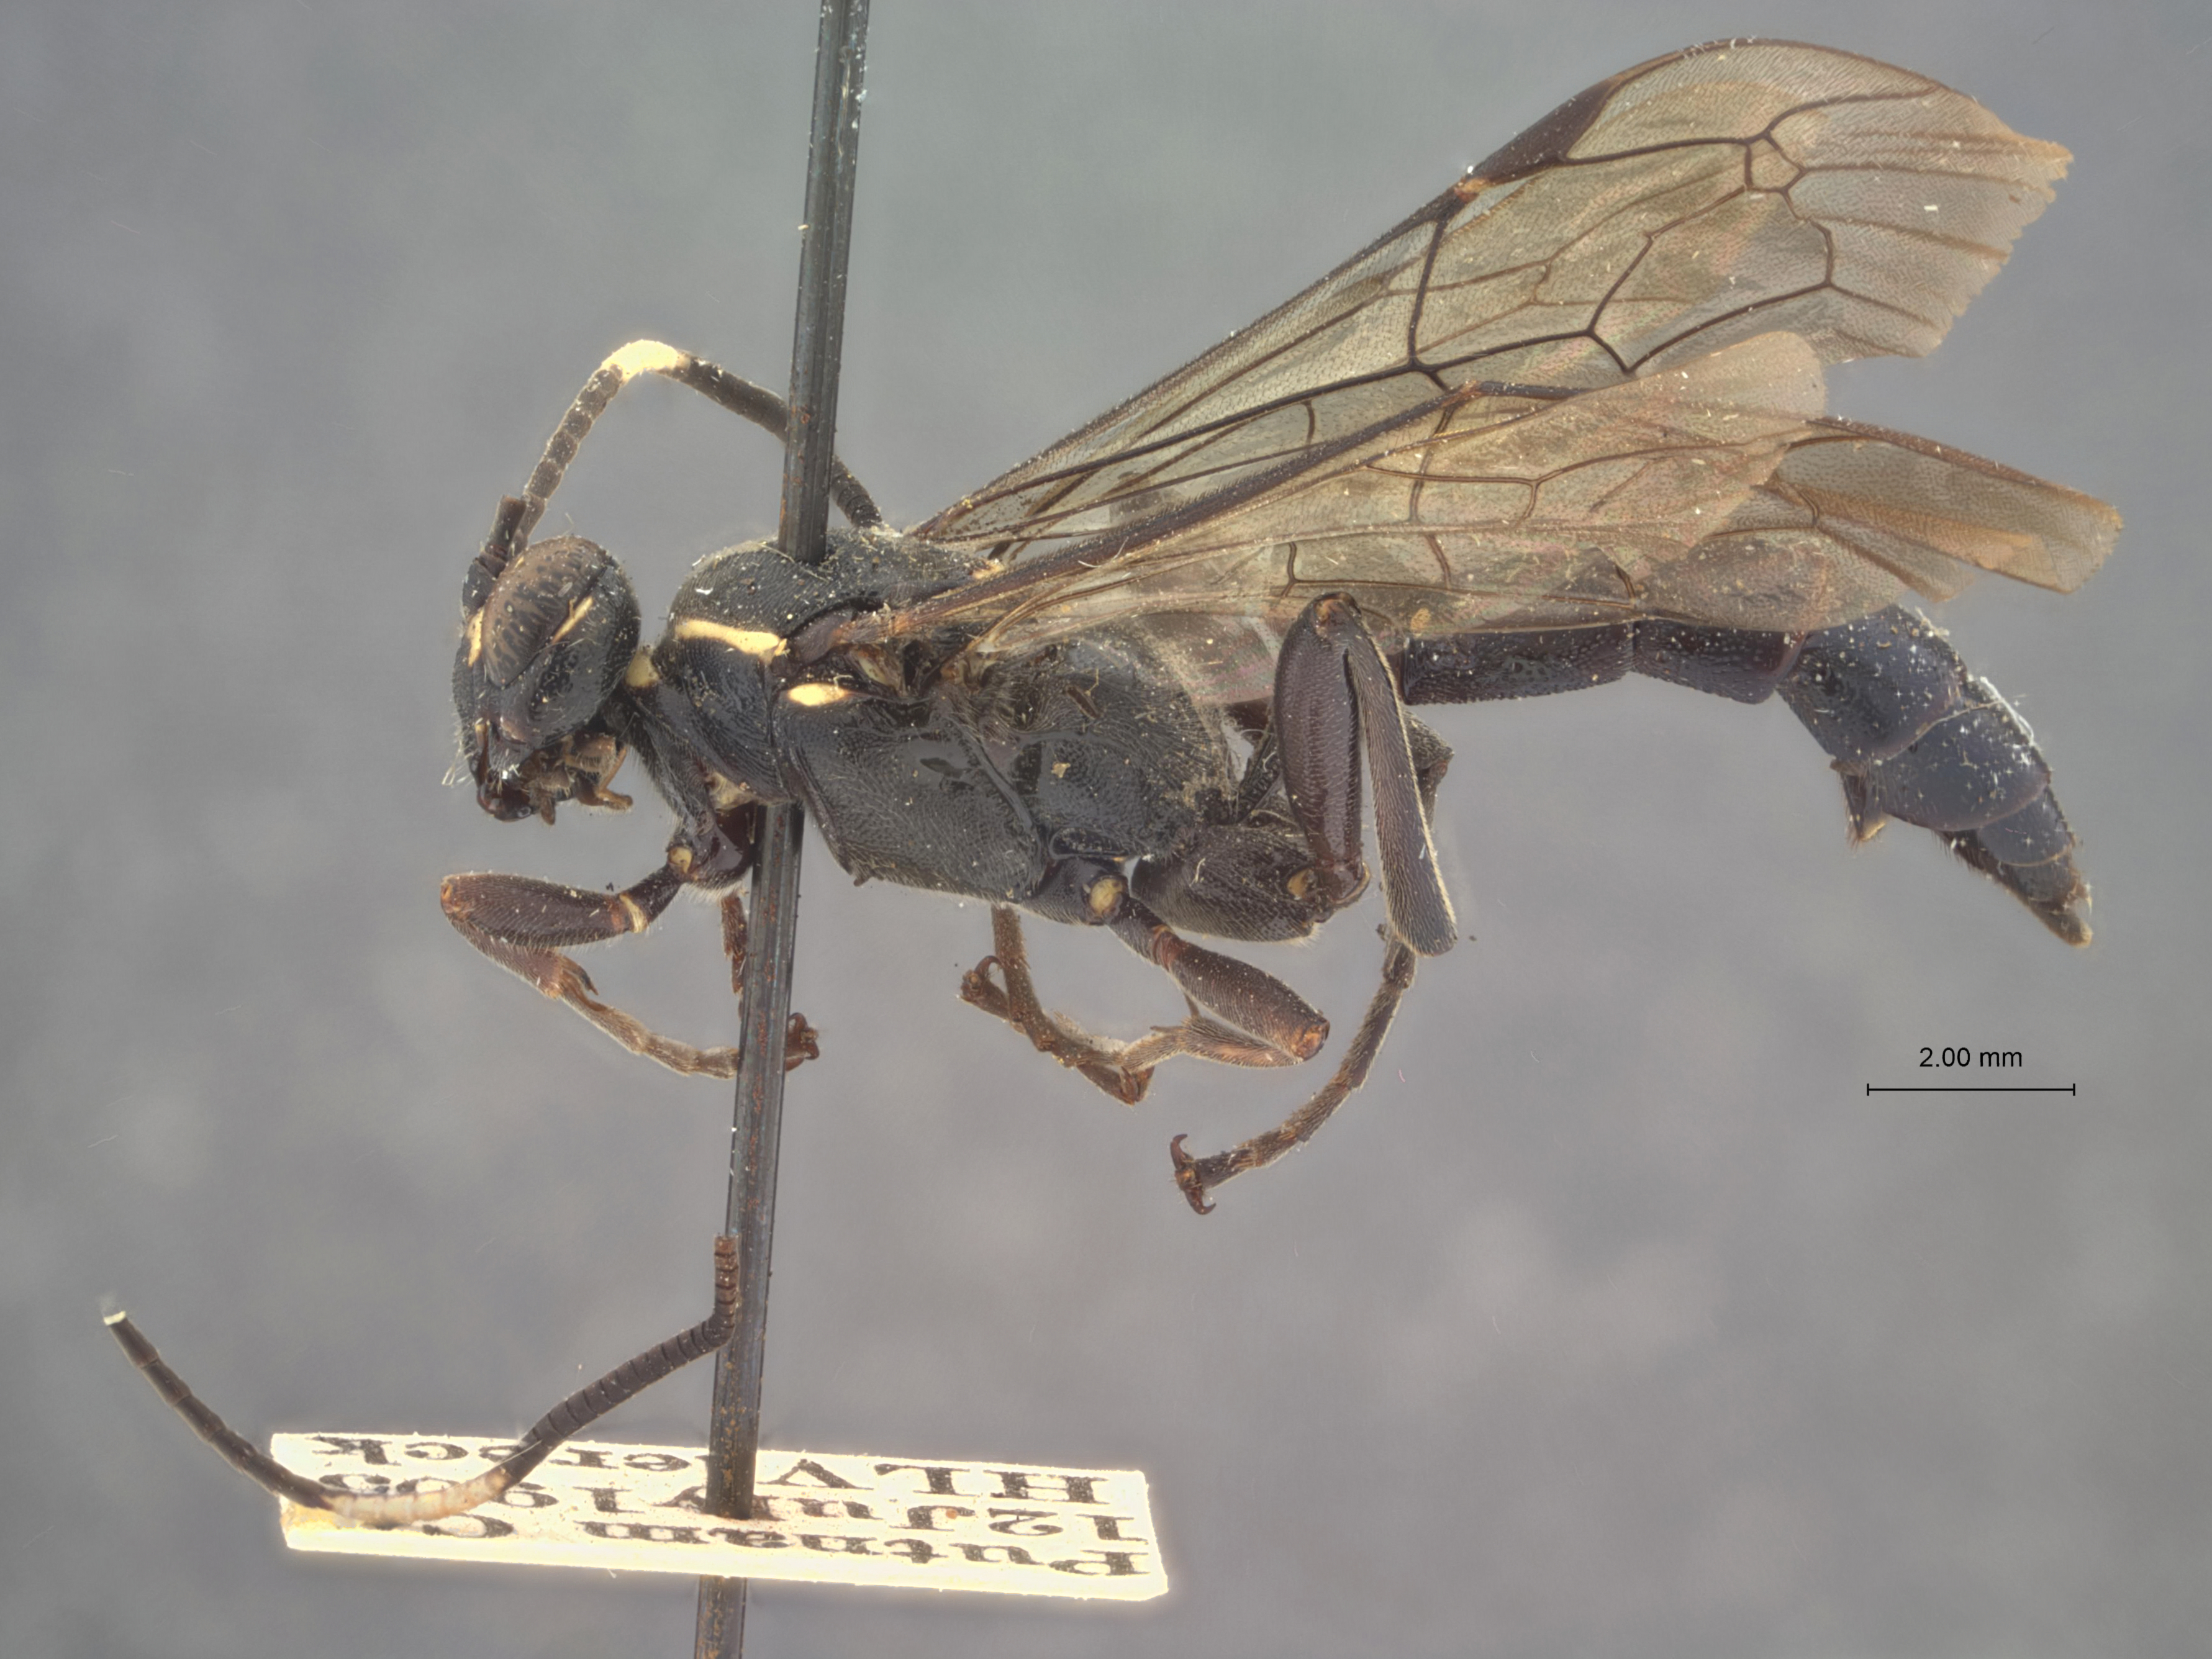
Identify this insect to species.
Amblyteles pequoitorum
